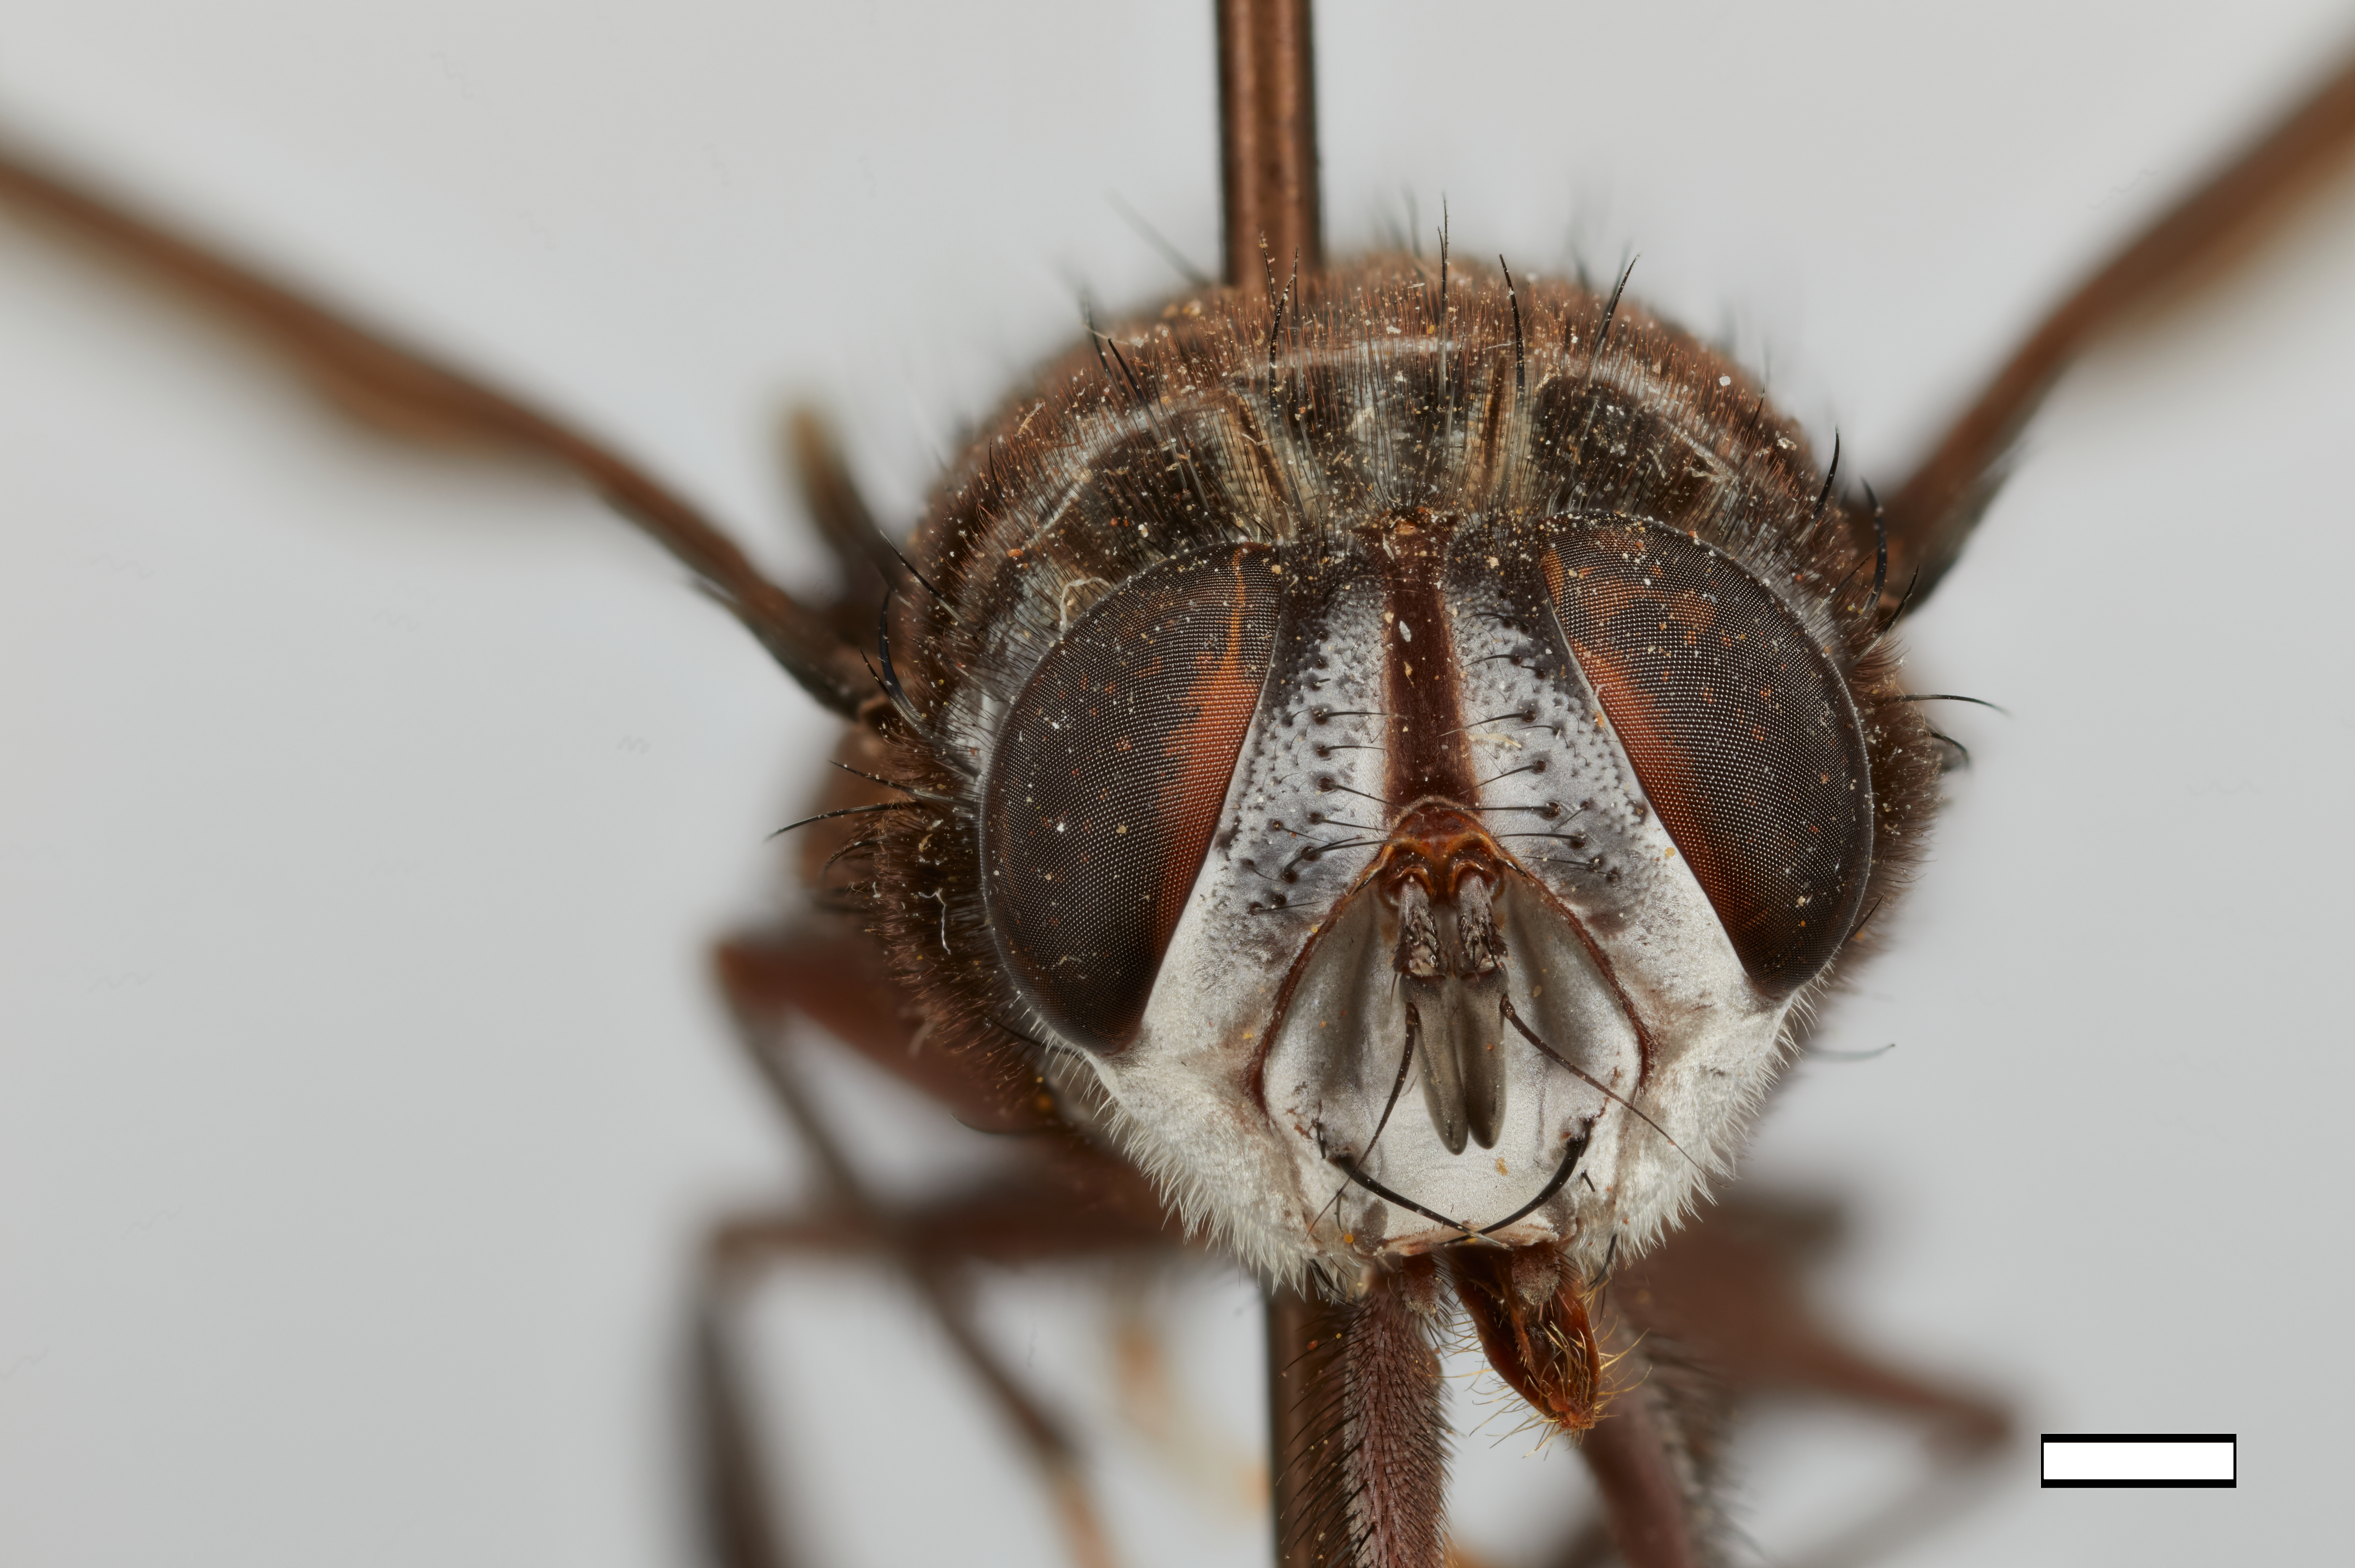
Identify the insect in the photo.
Jaenimyia albicincta
